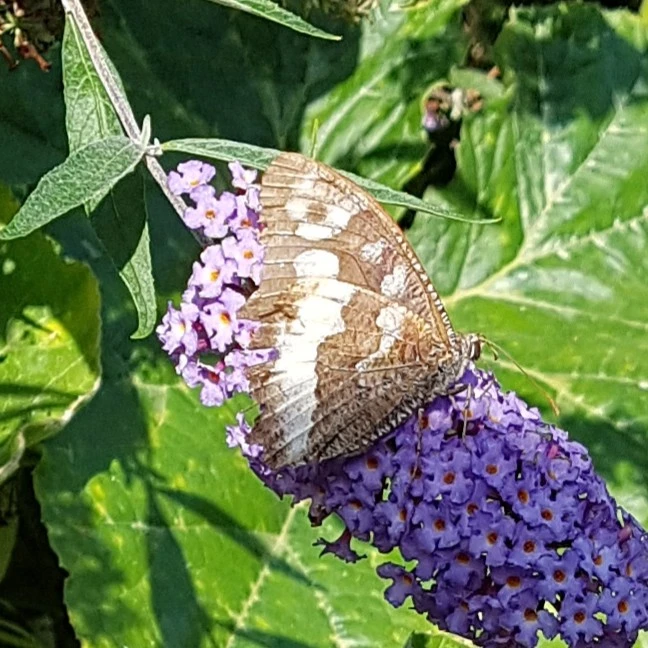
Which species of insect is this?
Brintesia circe
